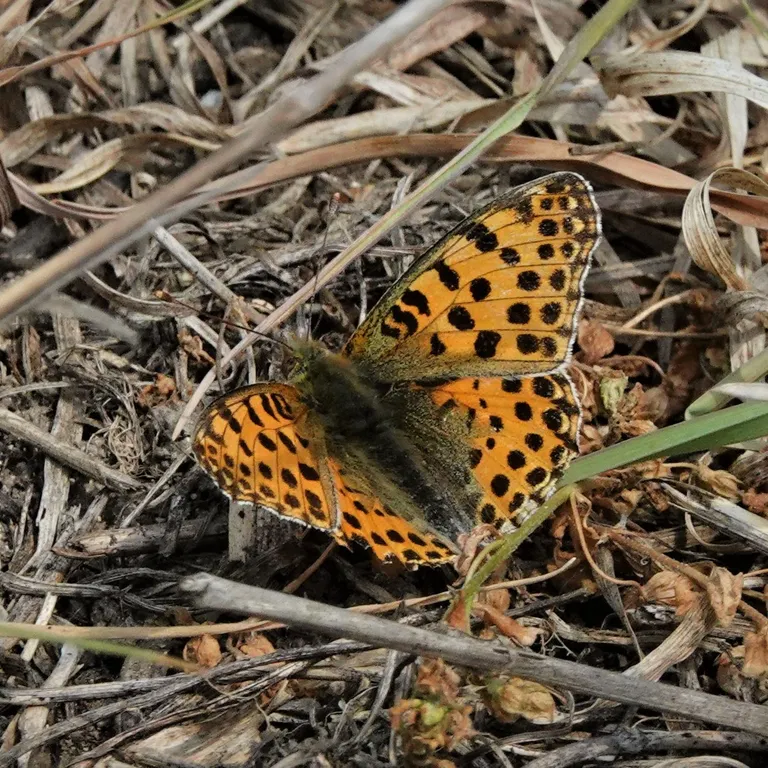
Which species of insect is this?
Issoria lathonia
